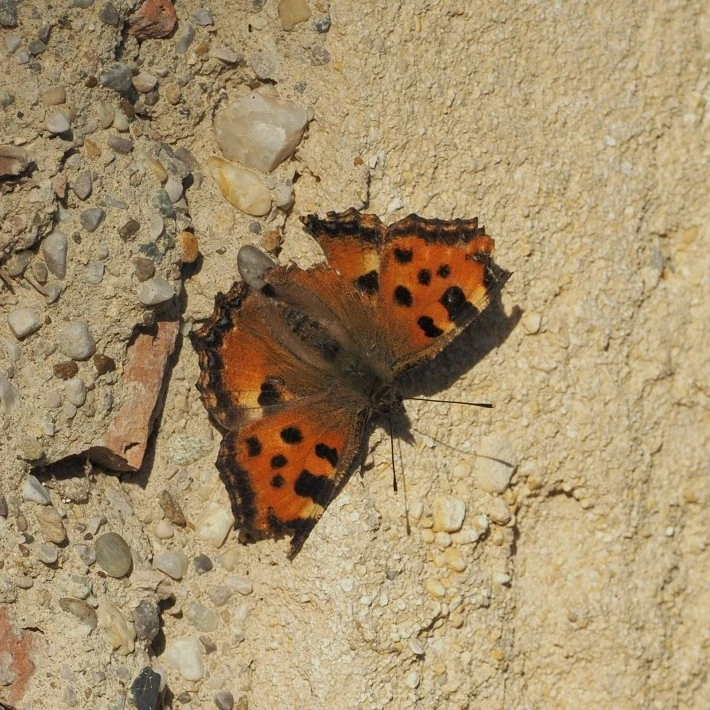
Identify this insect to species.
Nymphalis polychloros
